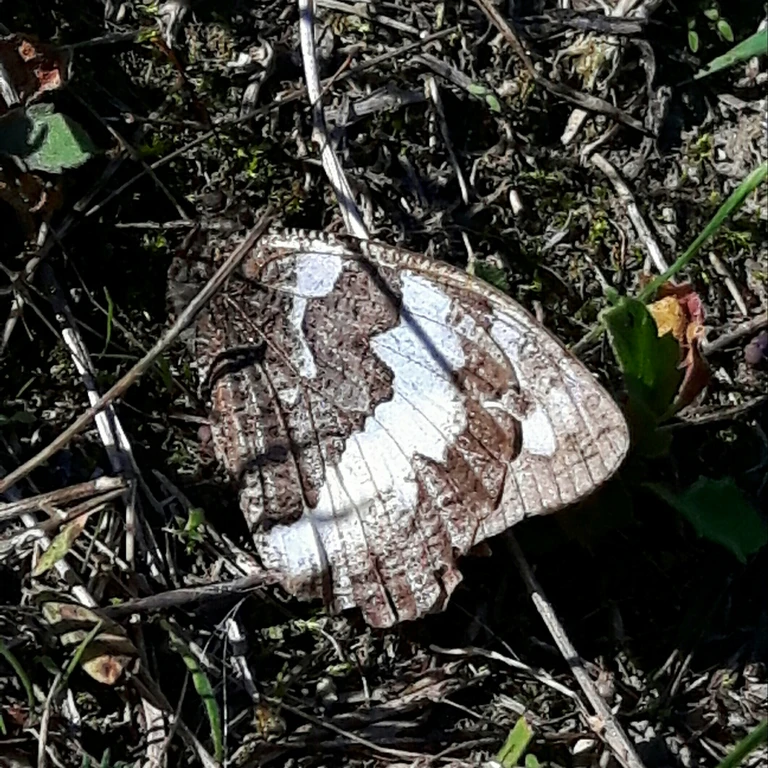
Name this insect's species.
Brintesia circe
